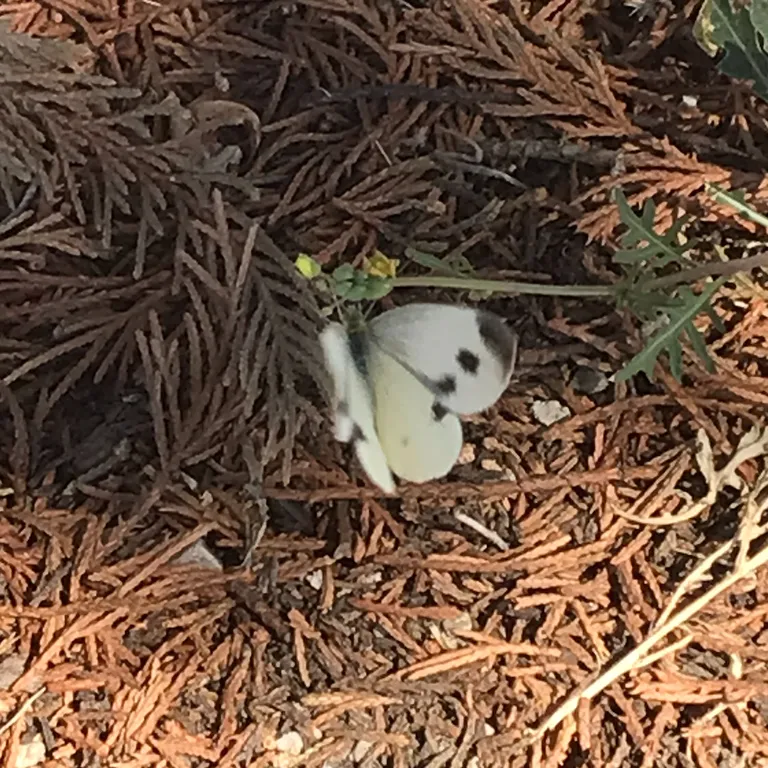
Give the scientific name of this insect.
Pieris mannii
